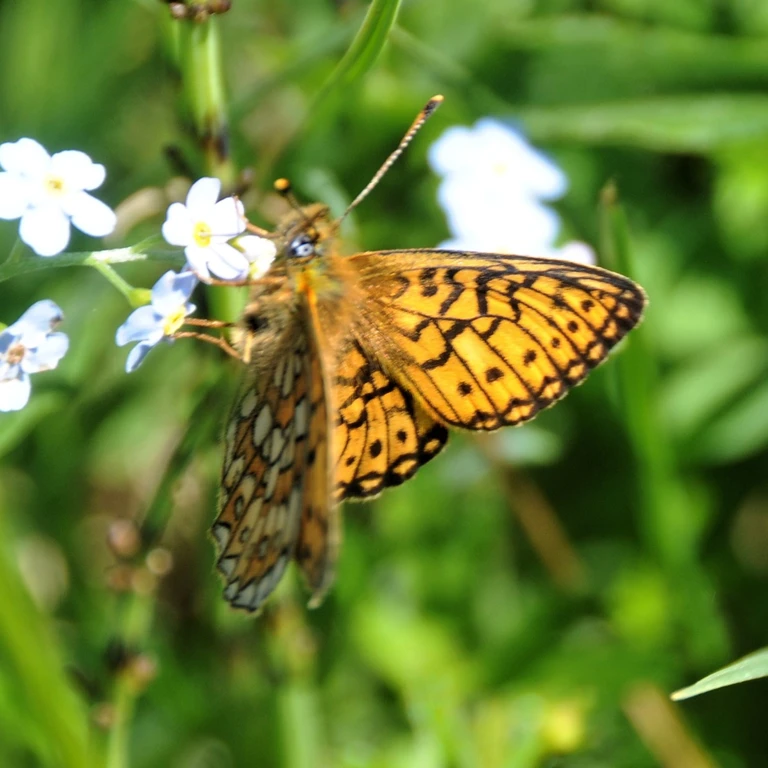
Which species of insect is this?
Boloria eunomia
